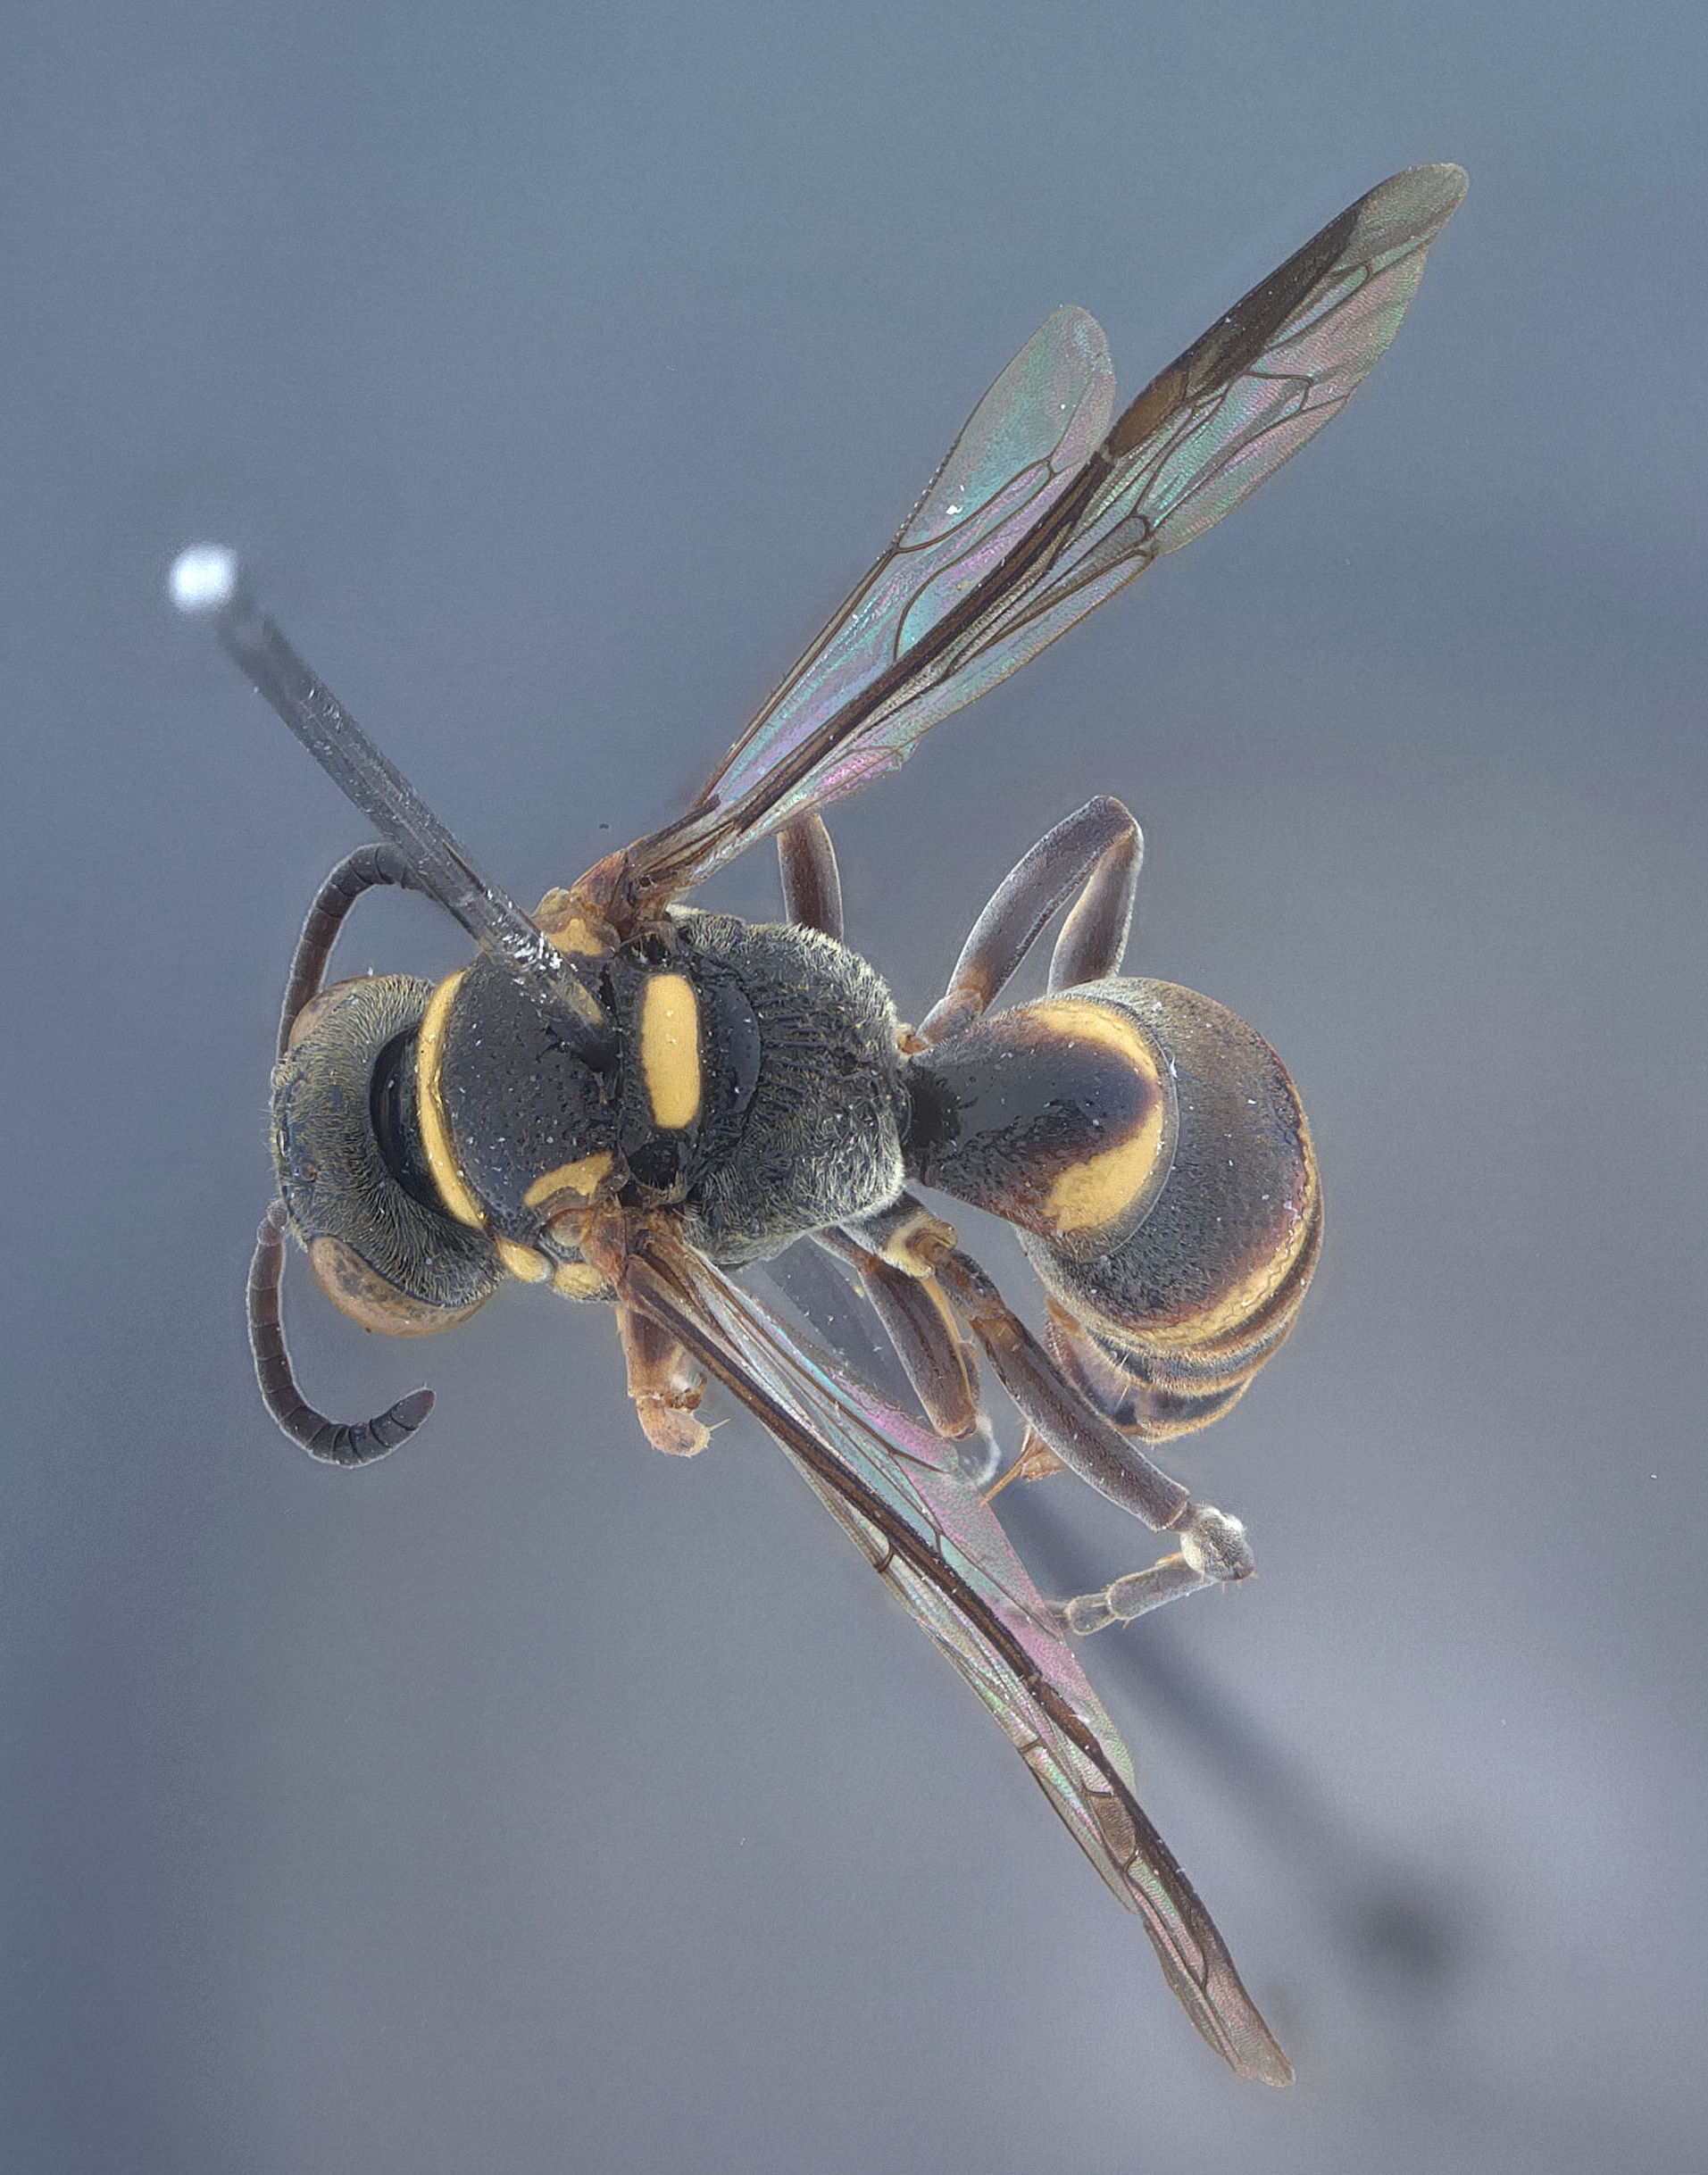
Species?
Lestiphorus philippinicus
